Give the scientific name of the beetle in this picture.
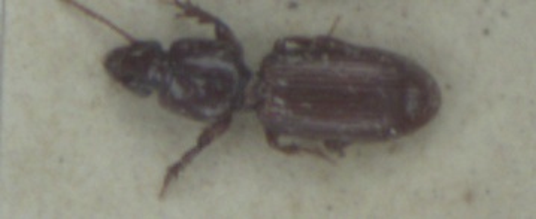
Clivina fossor
